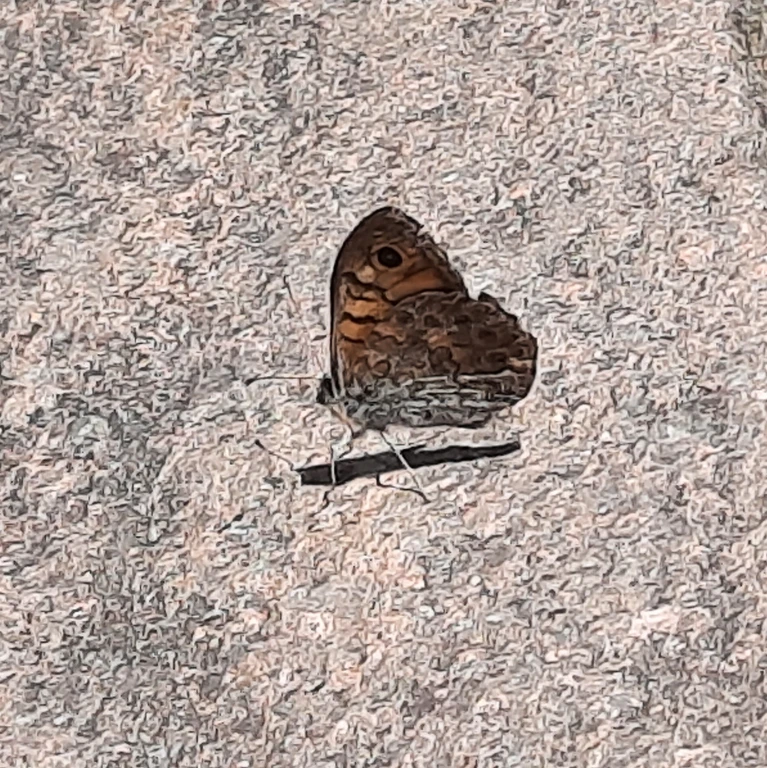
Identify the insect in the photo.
Lasiommata megera (also Pararge megera)
